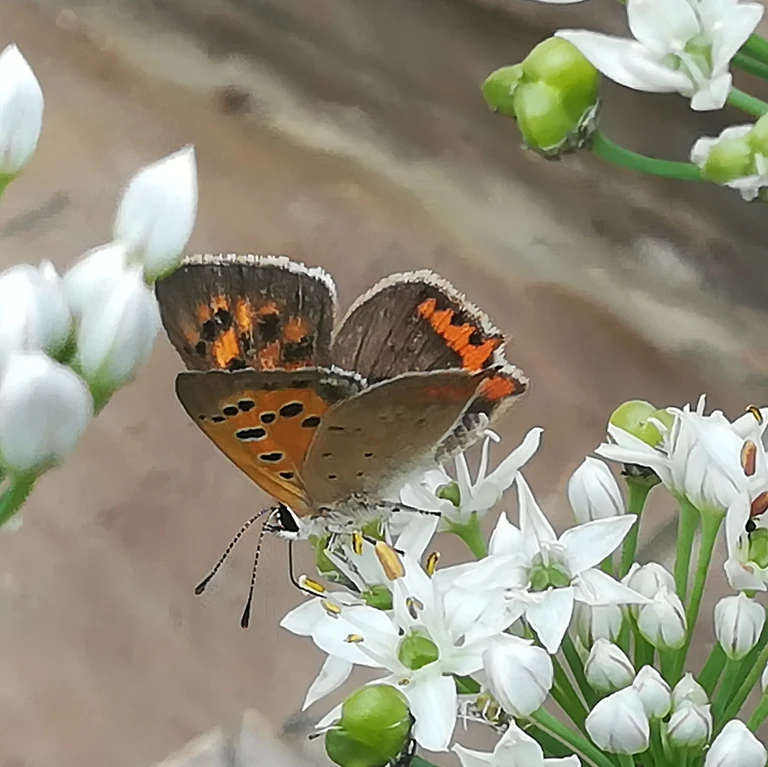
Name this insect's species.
Lycaena phlaeas
